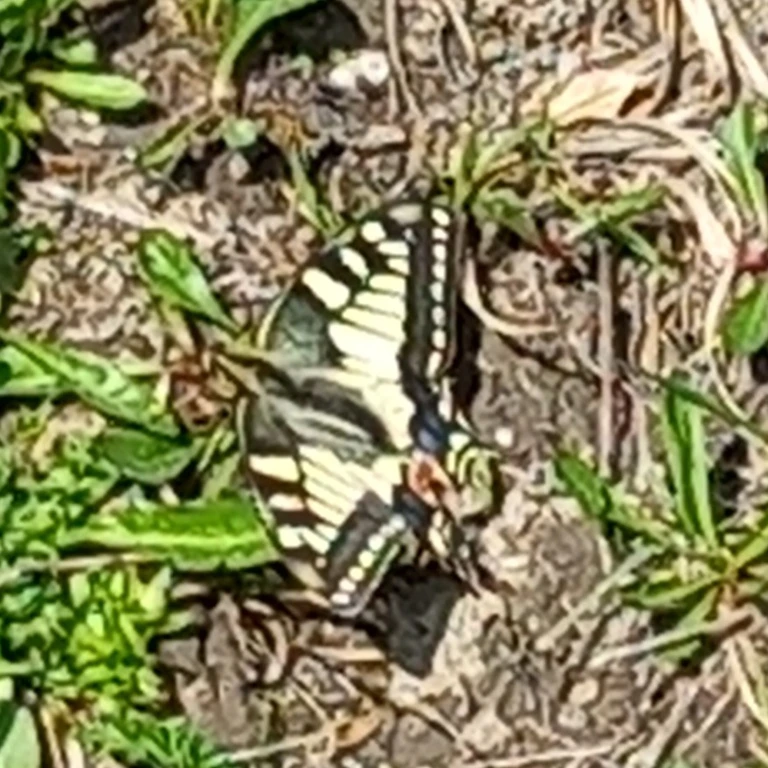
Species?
Papilio machaon
